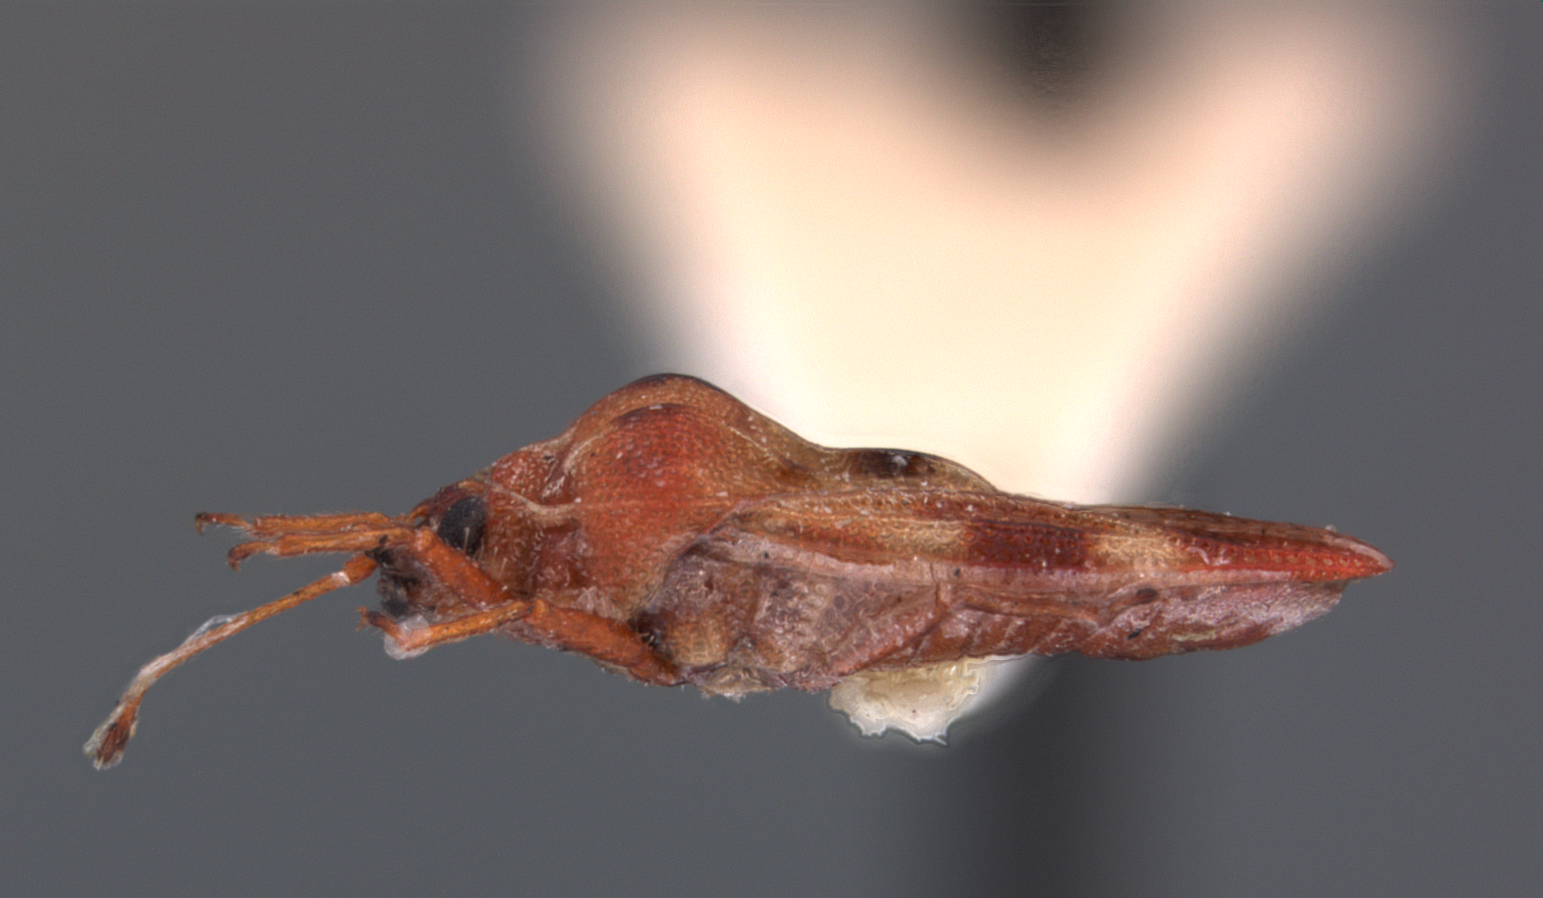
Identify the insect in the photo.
Nethersia pugna
